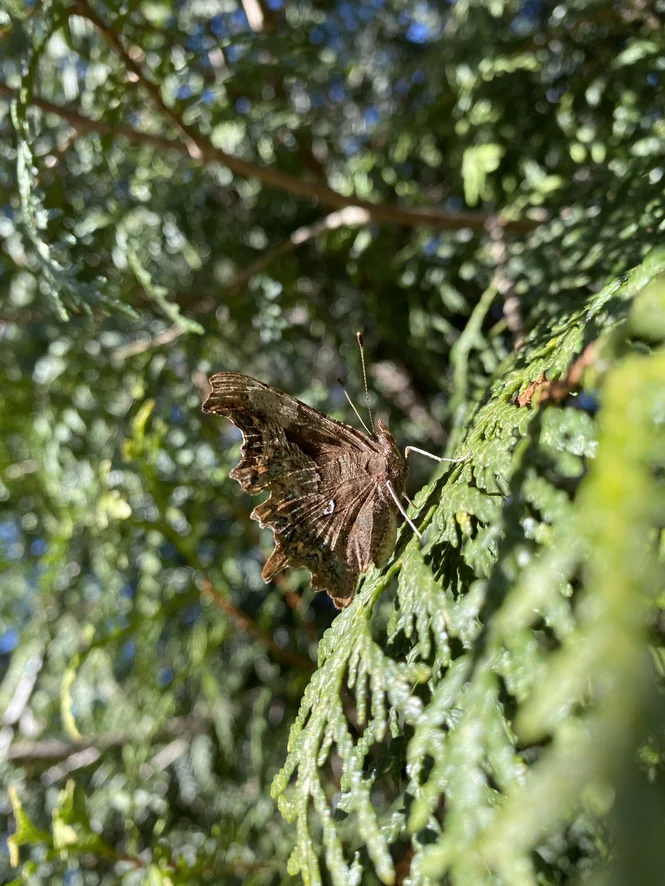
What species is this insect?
Polygonia c-album
